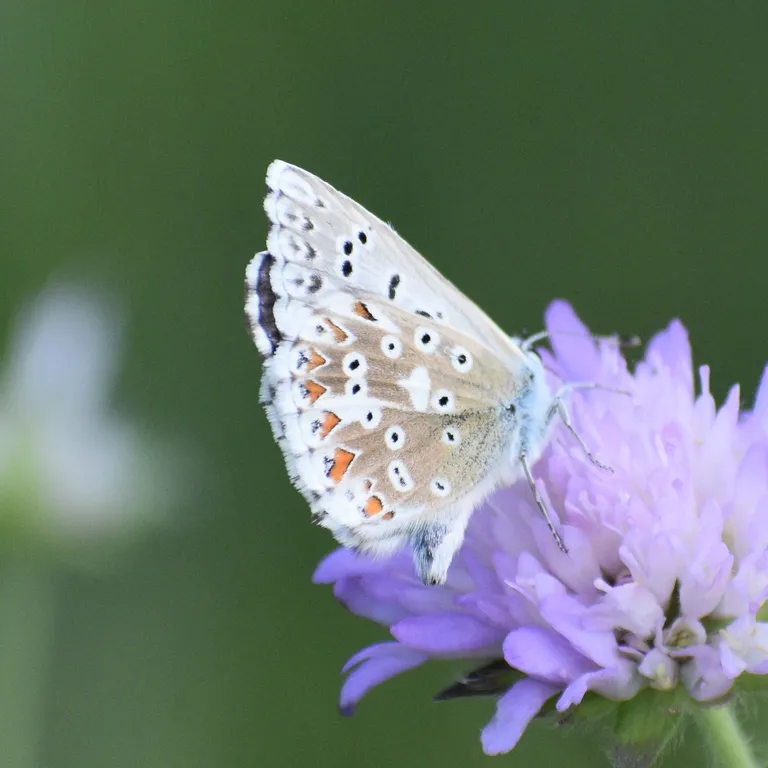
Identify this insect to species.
Lysandra coridon
